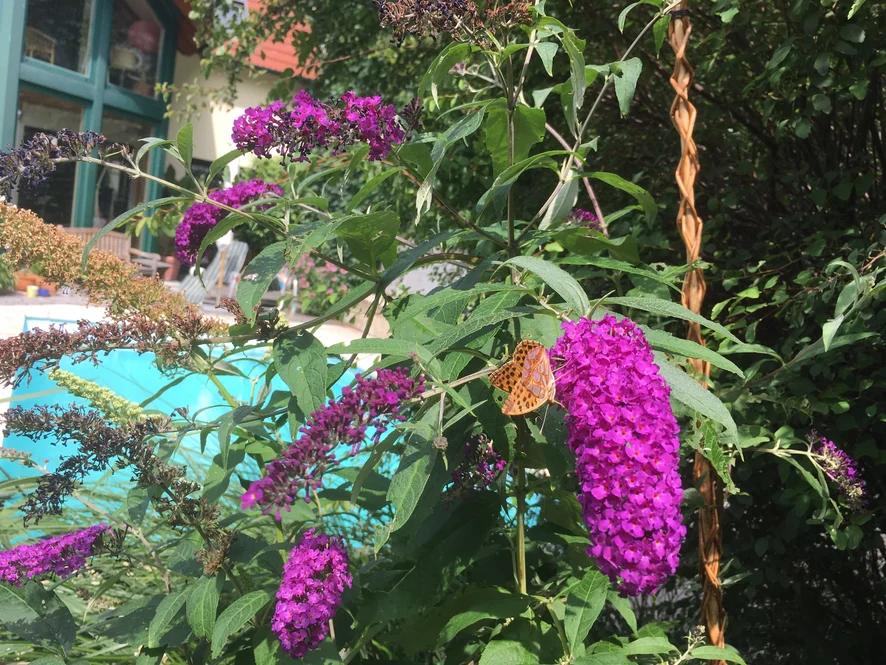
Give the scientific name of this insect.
Issoria lathonia
